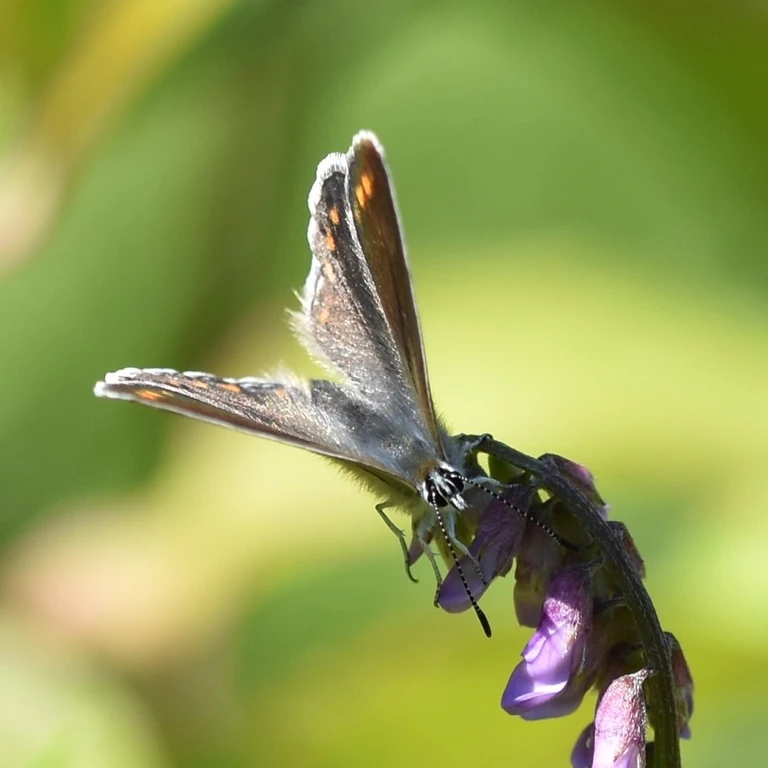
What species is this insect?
Polyommatus icarus
